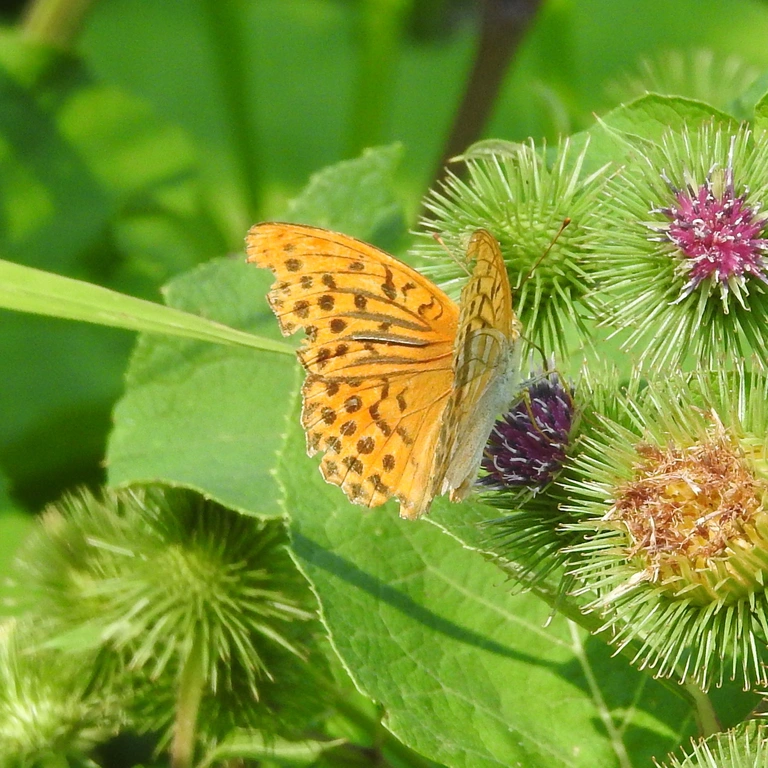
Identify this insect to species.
Argynnis paphia
